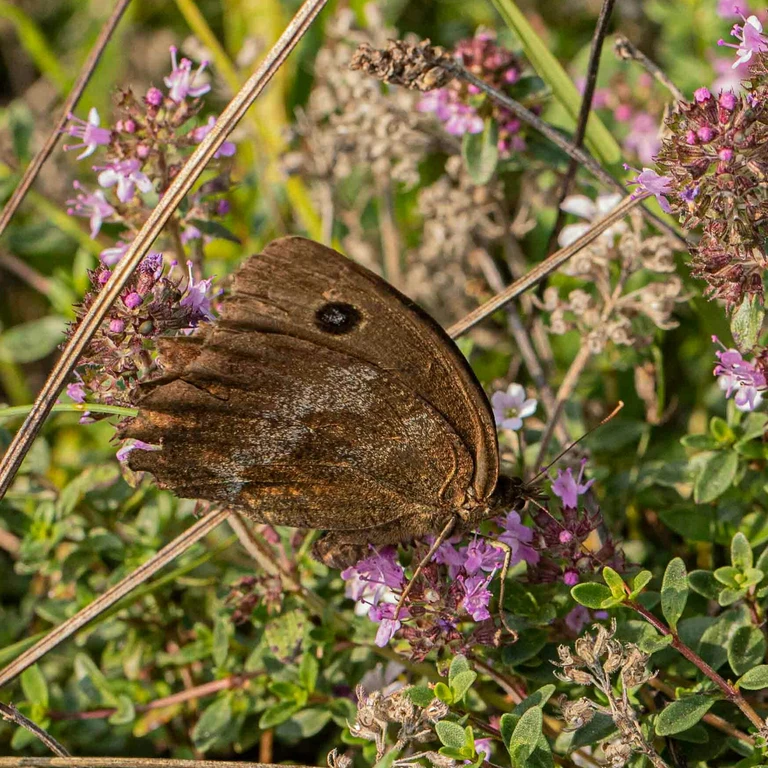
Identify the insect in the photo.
Minois dryas
